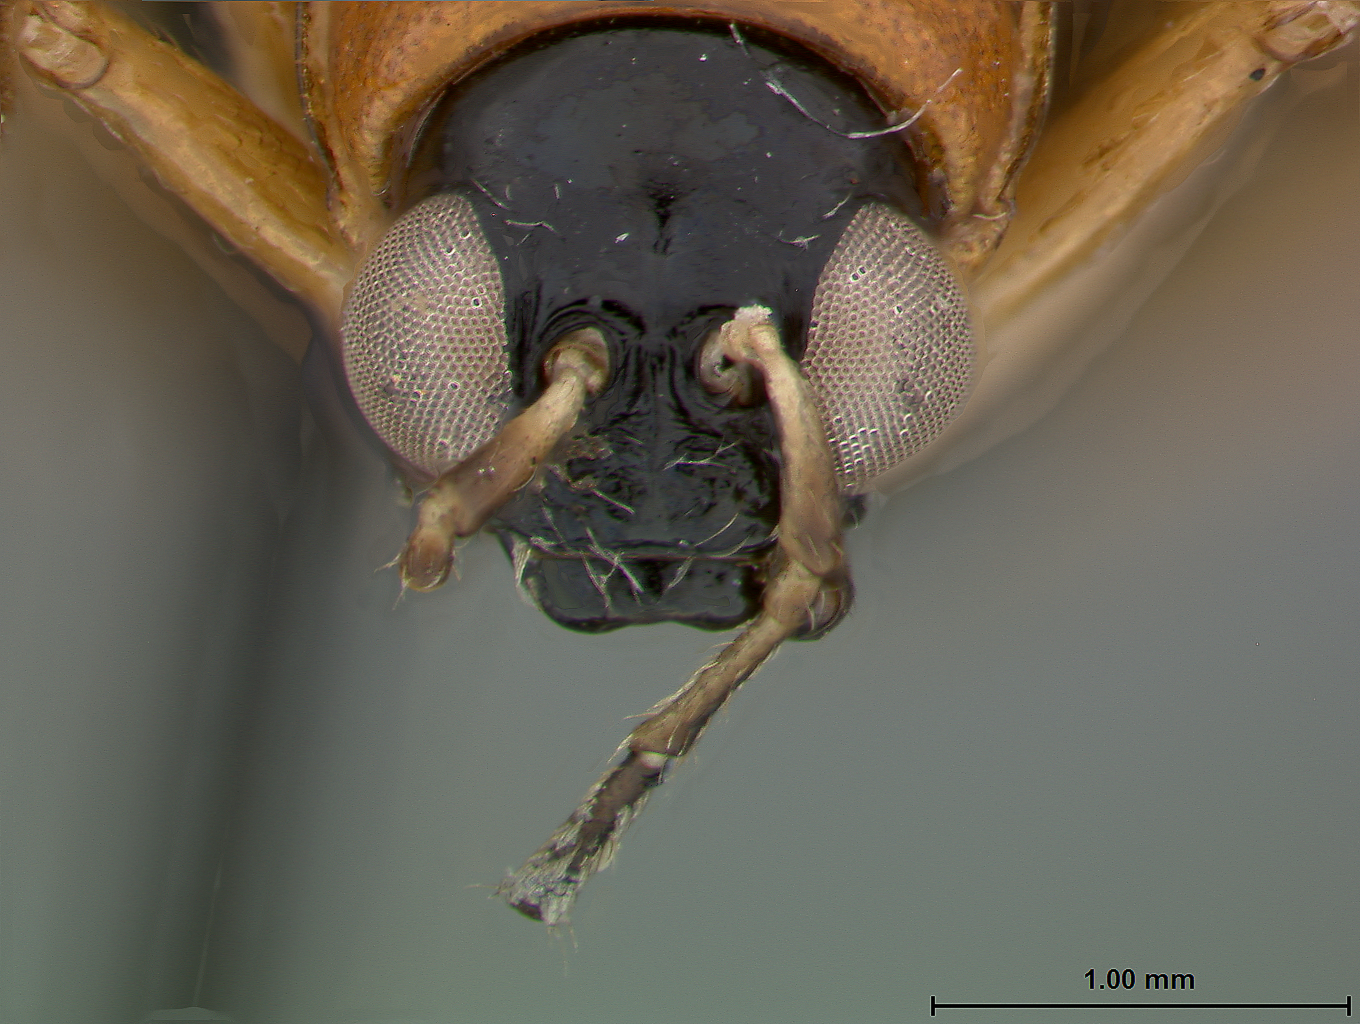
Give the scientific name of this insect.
Neobrotica cartwrighti
